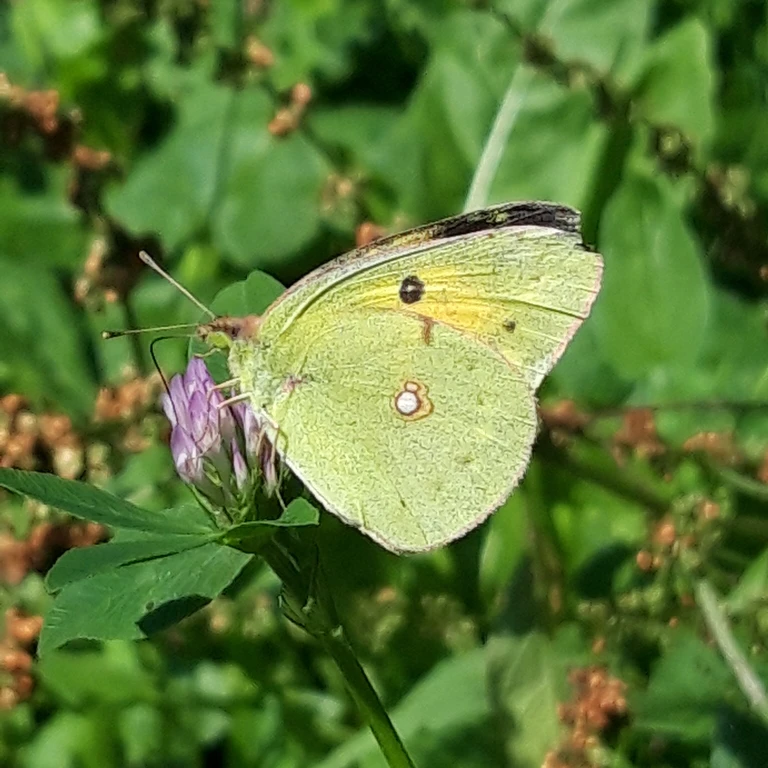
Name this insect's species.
Colias croceus
